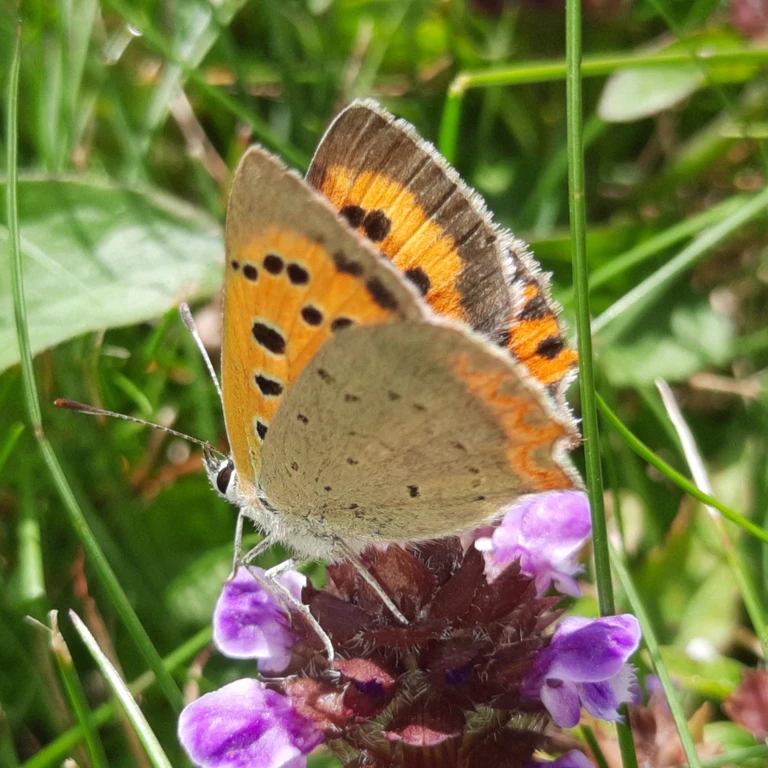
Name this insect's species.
Lycaena phlaeas
